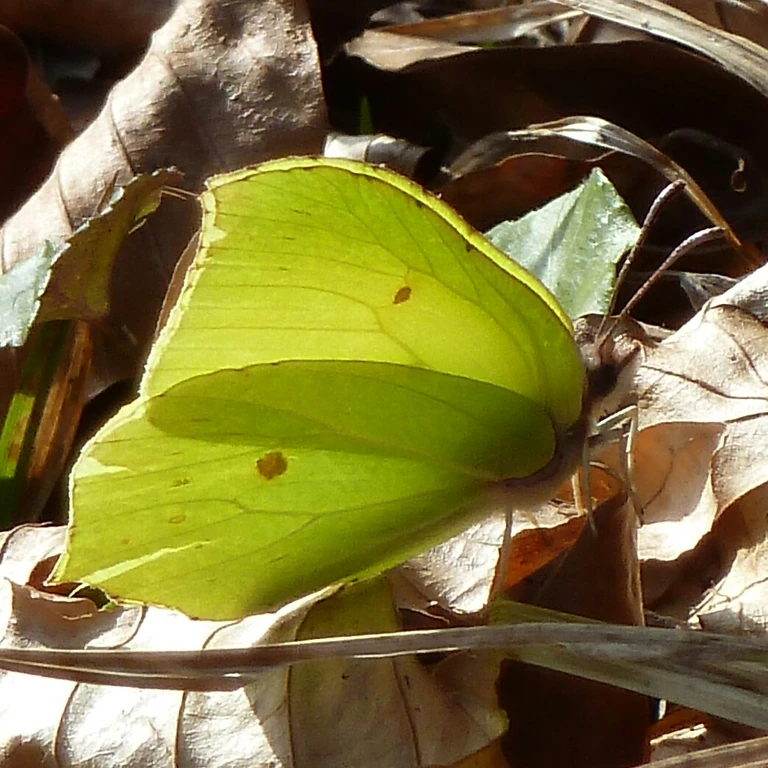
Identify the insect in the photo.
Gonepteryx rhamni
